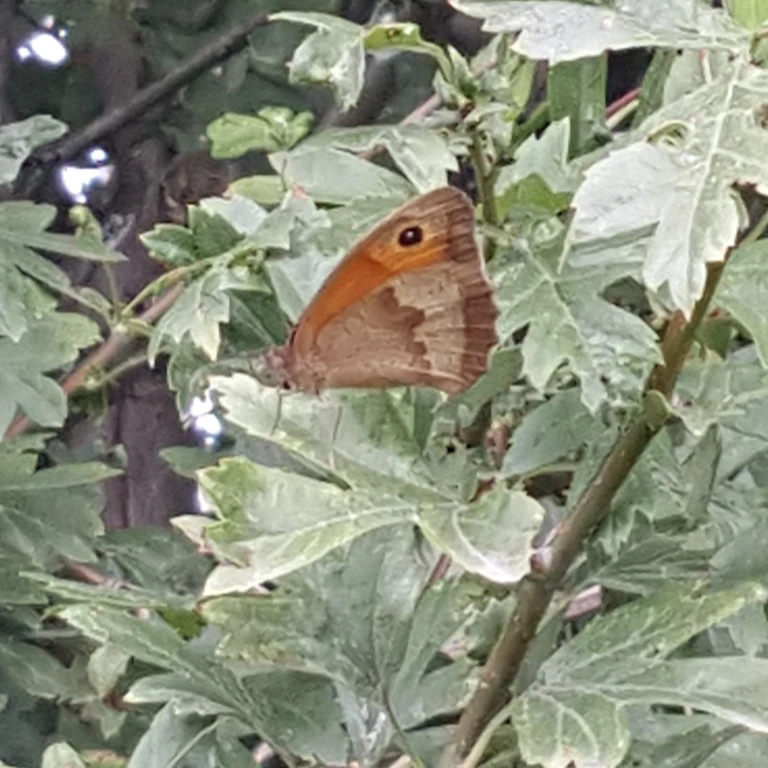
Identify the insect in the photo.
Maniola jurtina
